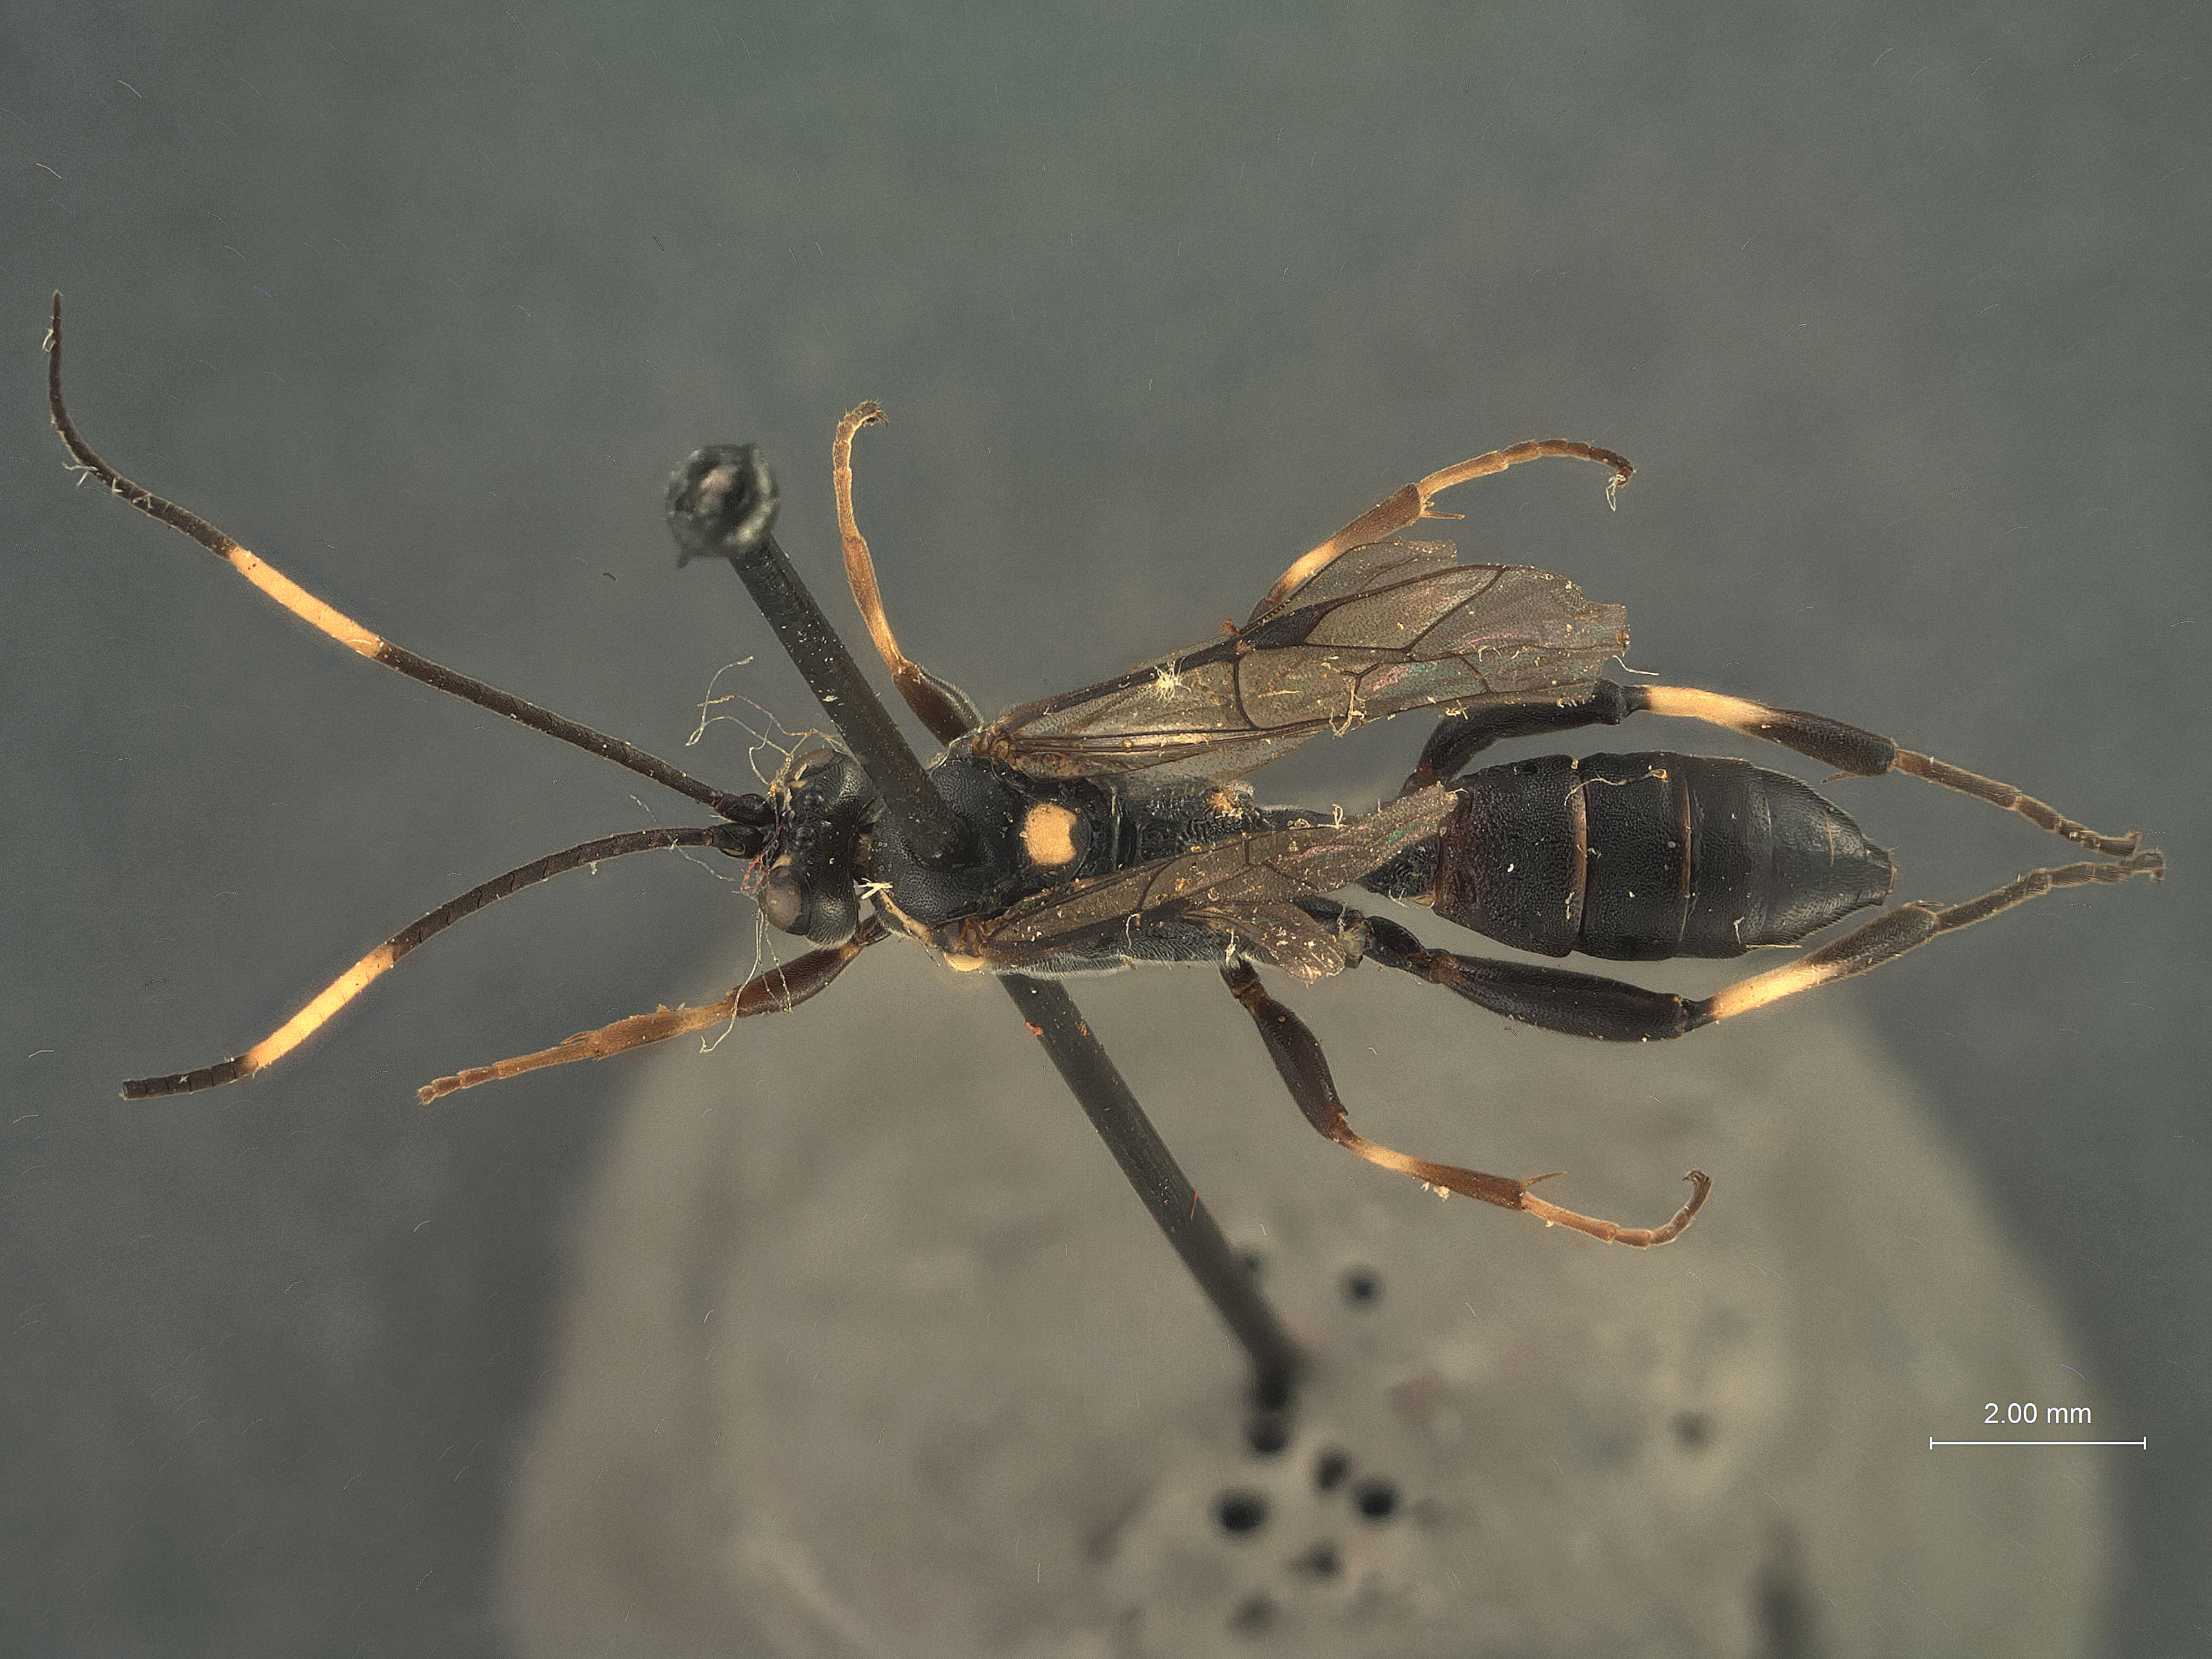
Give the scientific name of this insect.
Platylabus pseudhistrio
